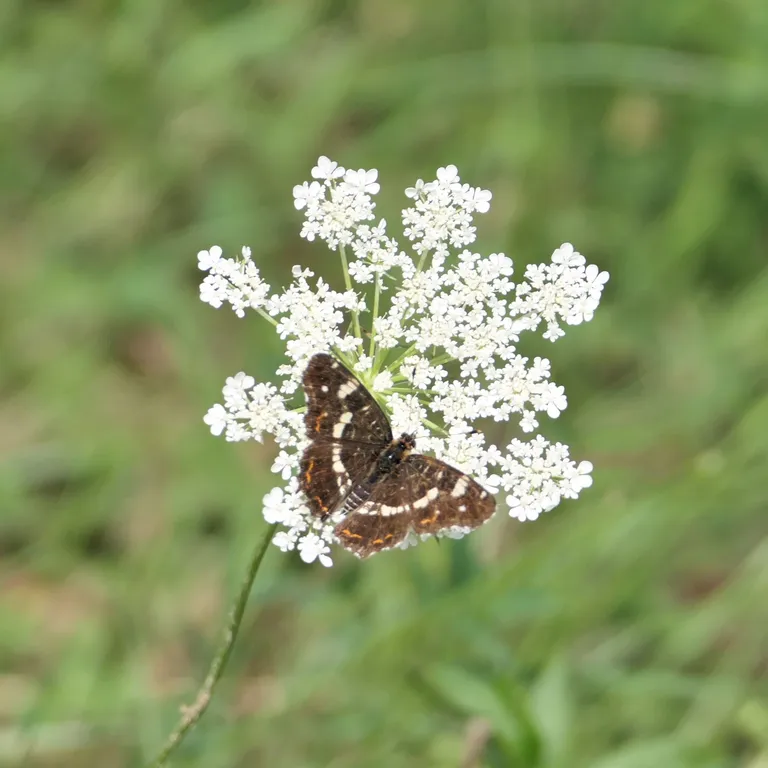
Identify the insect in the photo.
Araschnia levana
